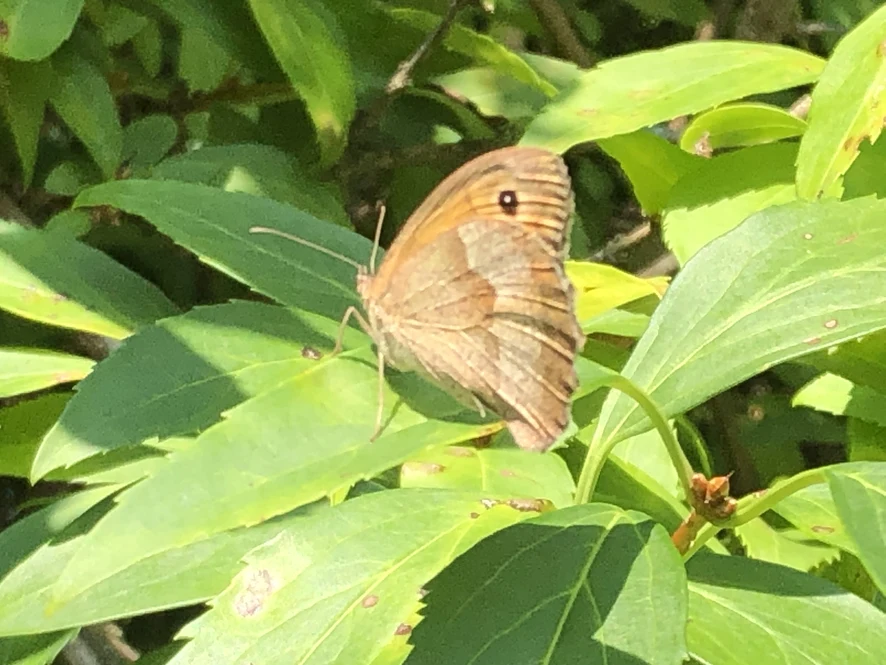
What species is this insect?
Maniola jurtina
